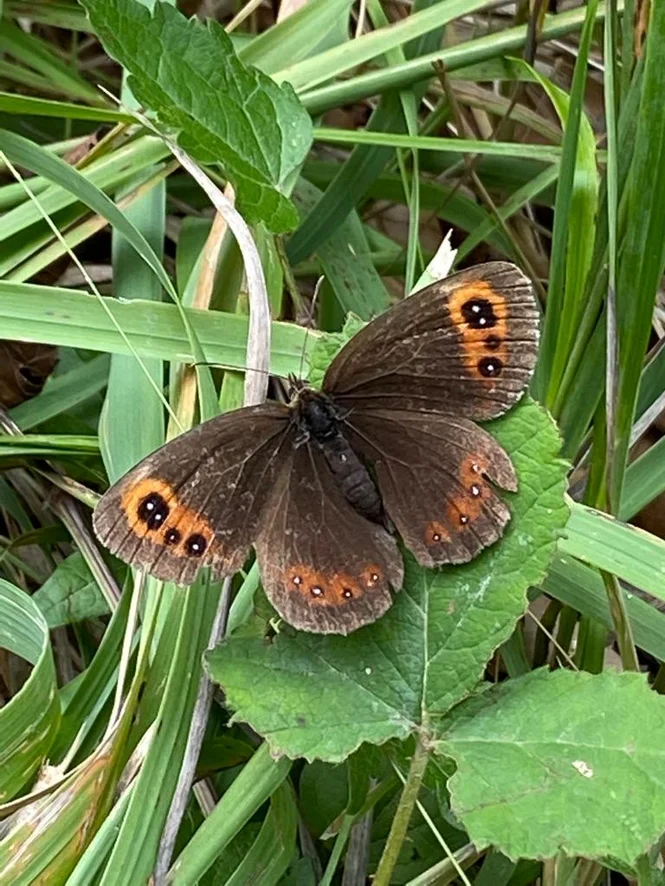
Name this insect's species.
Erebia aethiops
